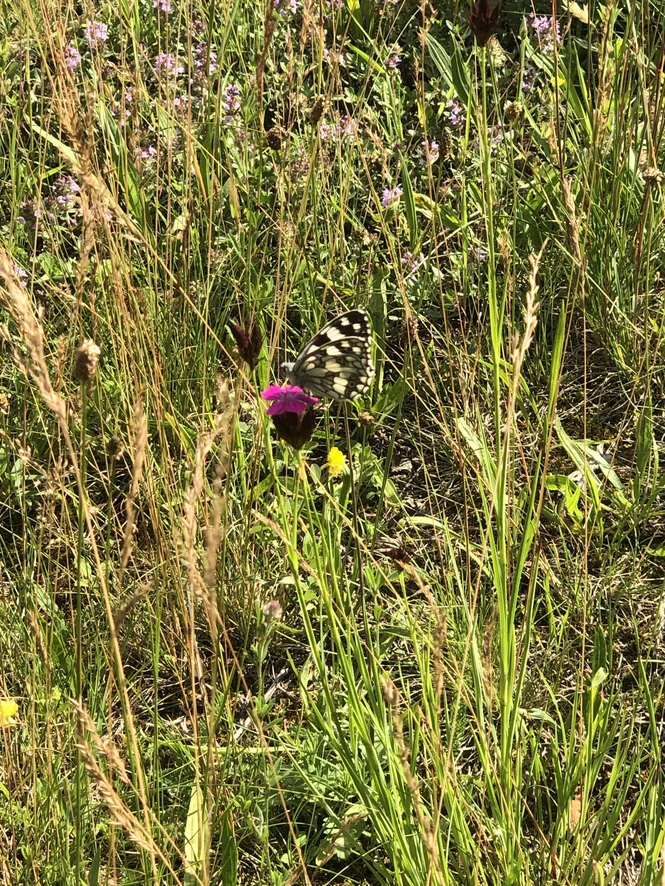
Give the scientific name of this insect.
Melanargia galathea
